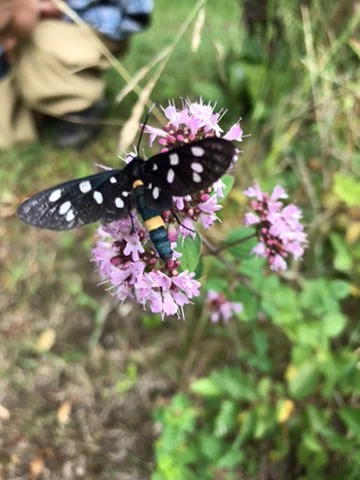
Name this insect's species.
Amata phegea
